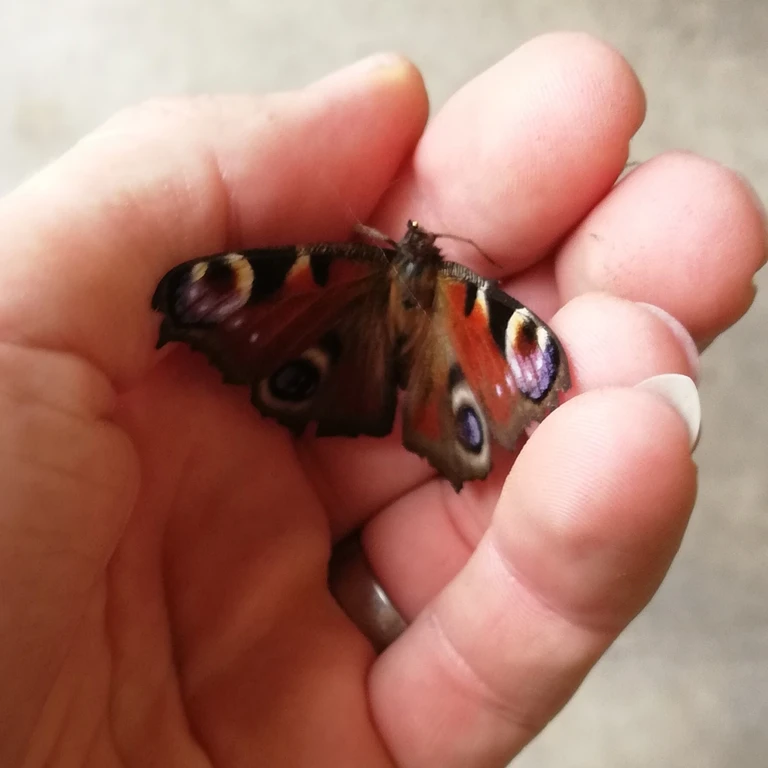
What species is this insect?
Aglais io
